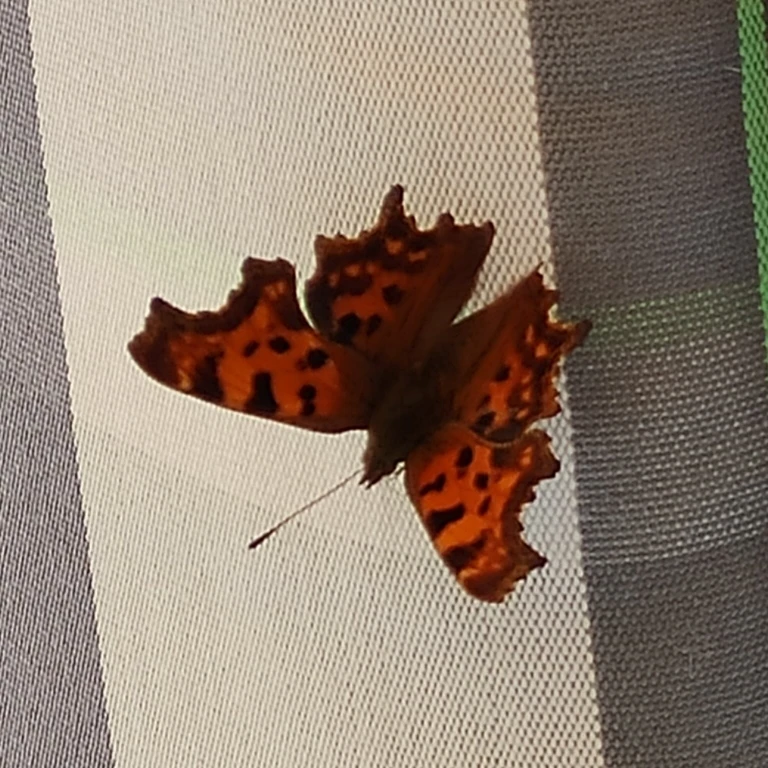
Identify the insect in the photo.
Polygonia c-album
